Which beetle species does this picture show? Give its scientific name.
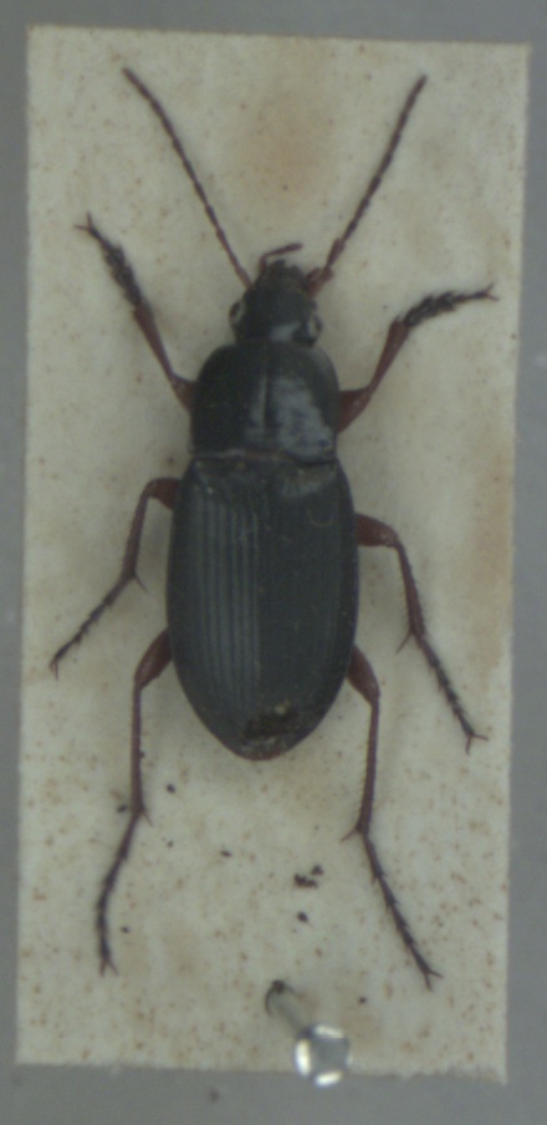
Calathus fuscipes
